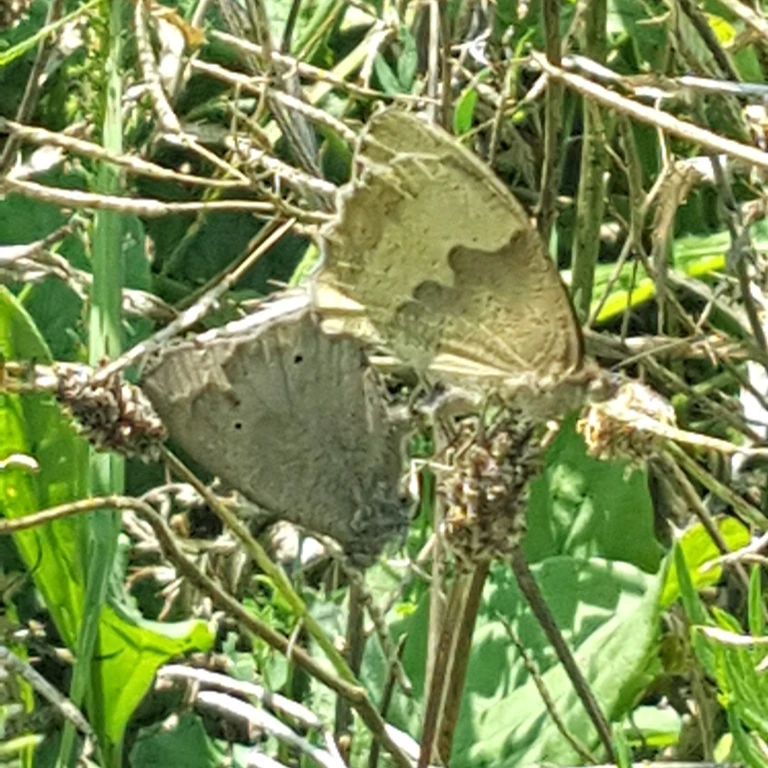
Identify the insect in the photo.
Maniola jurtina
